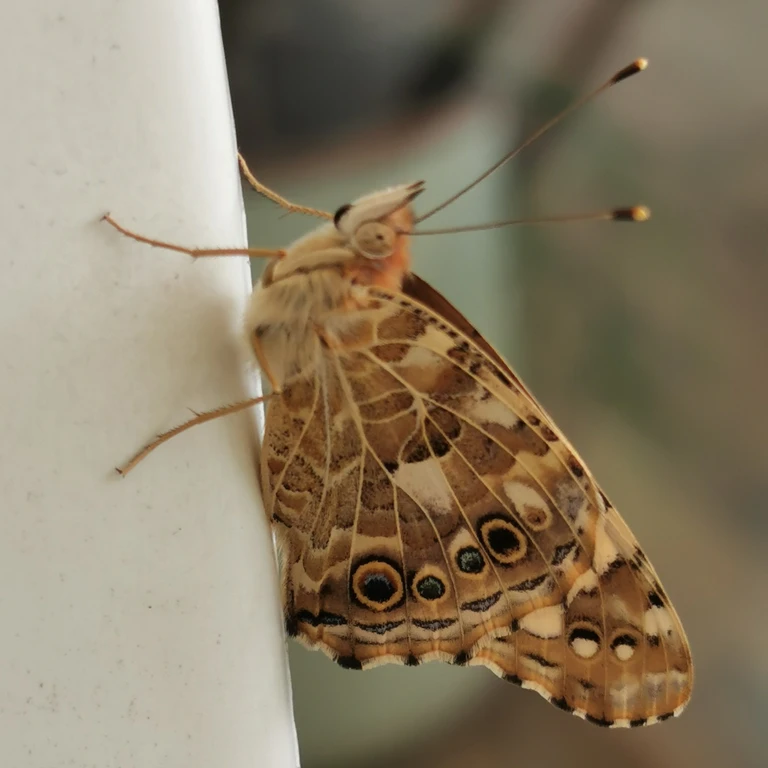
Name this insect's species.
Vanessa cardui
